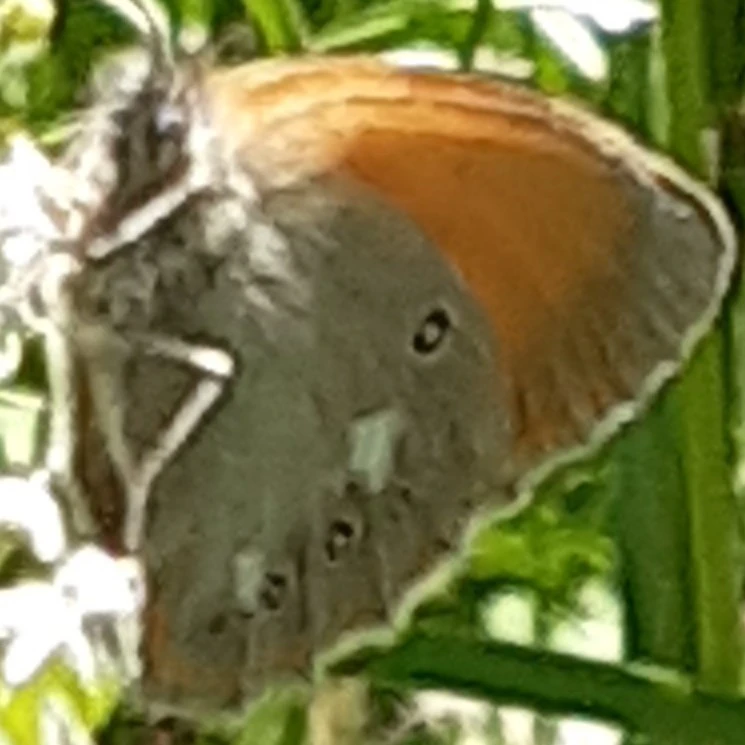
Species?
Coenonympha glycerion (also Coenonympha iphis)
